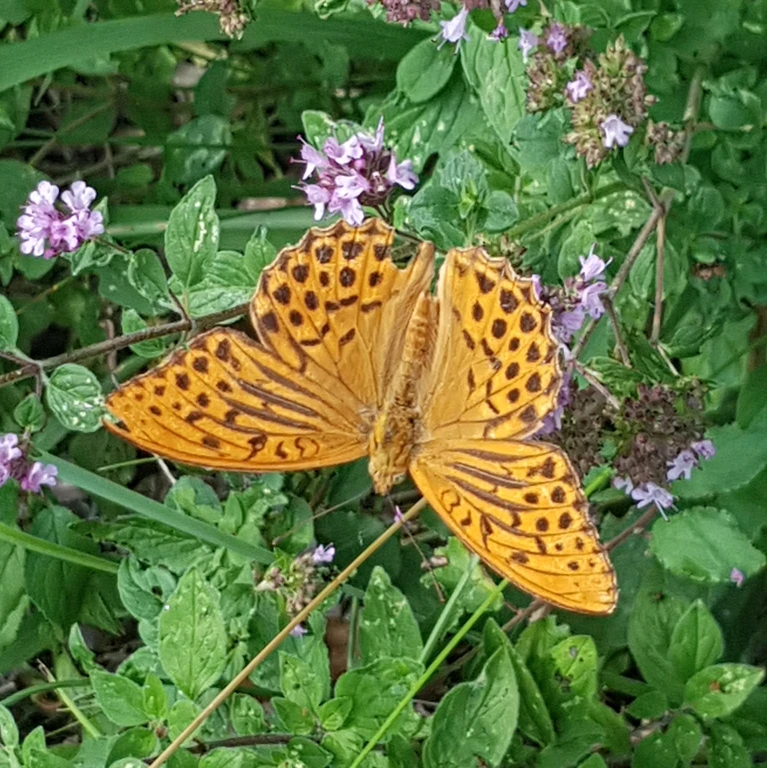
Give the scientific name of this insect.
Argynnis paphia
